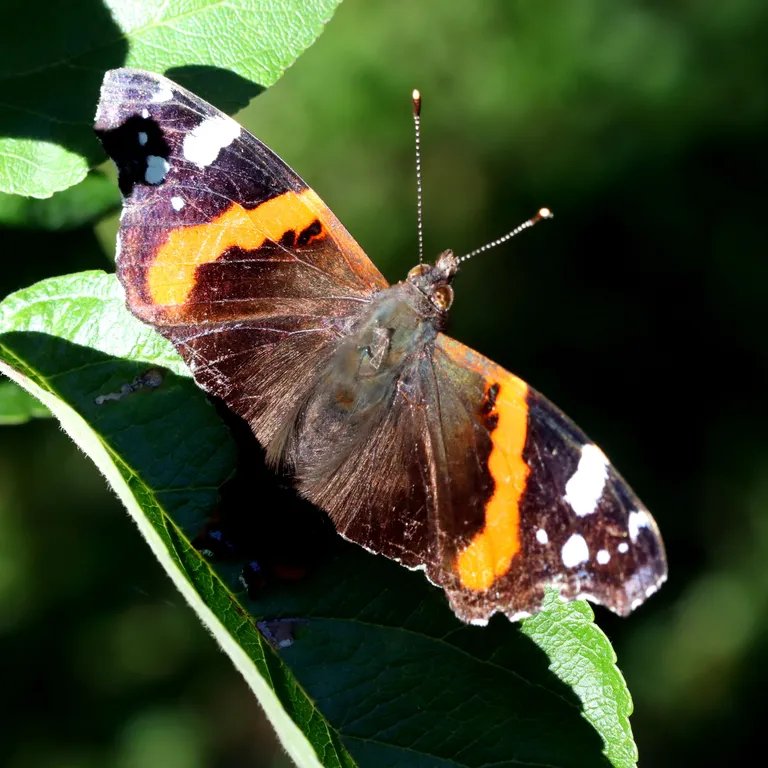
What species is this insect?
Vanessa atalanta
